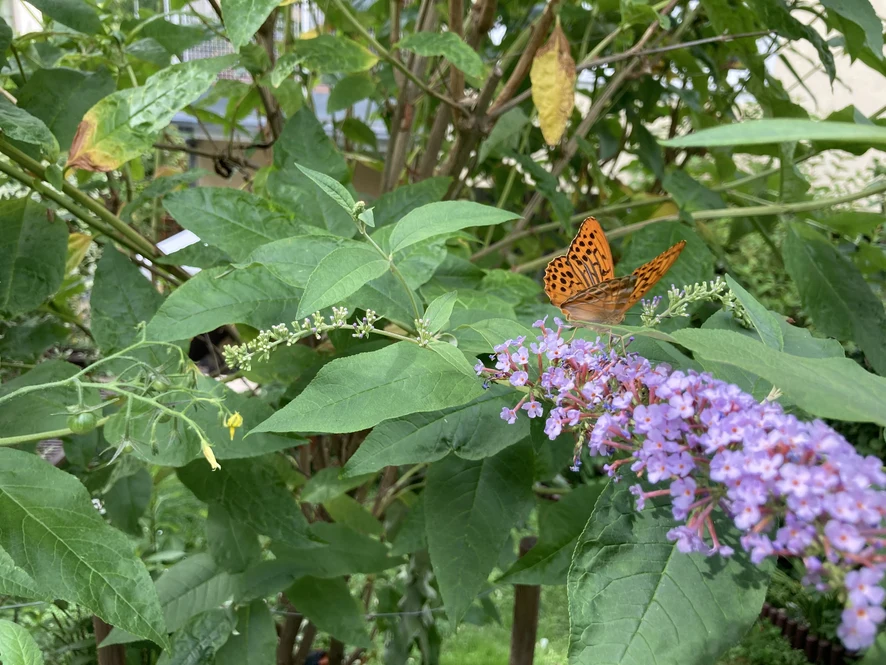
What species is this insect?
Argynnis paphia
